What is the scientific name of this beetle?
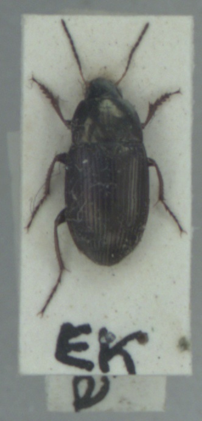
Amara similata
